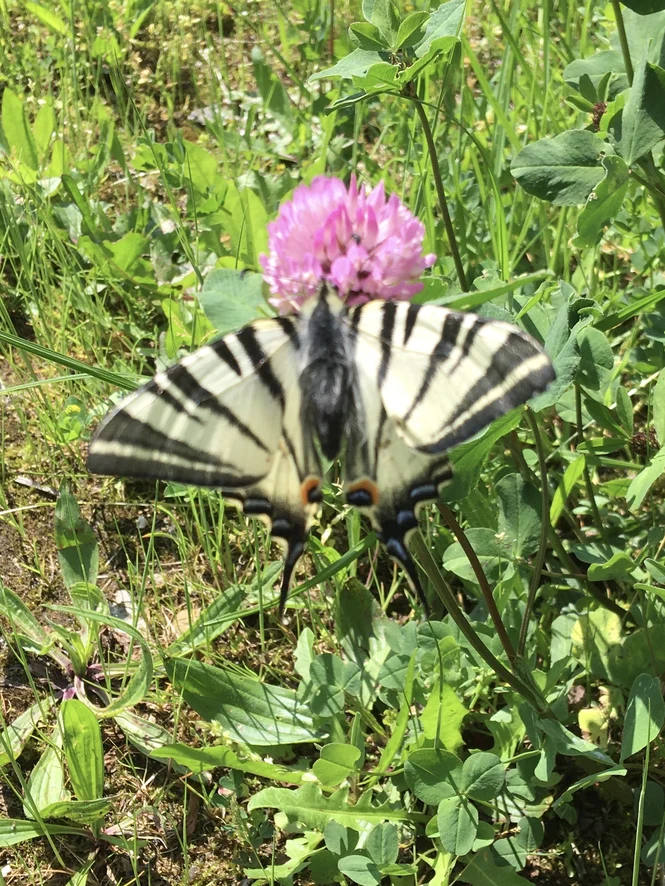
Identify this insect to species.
Iphiclides podalirius
